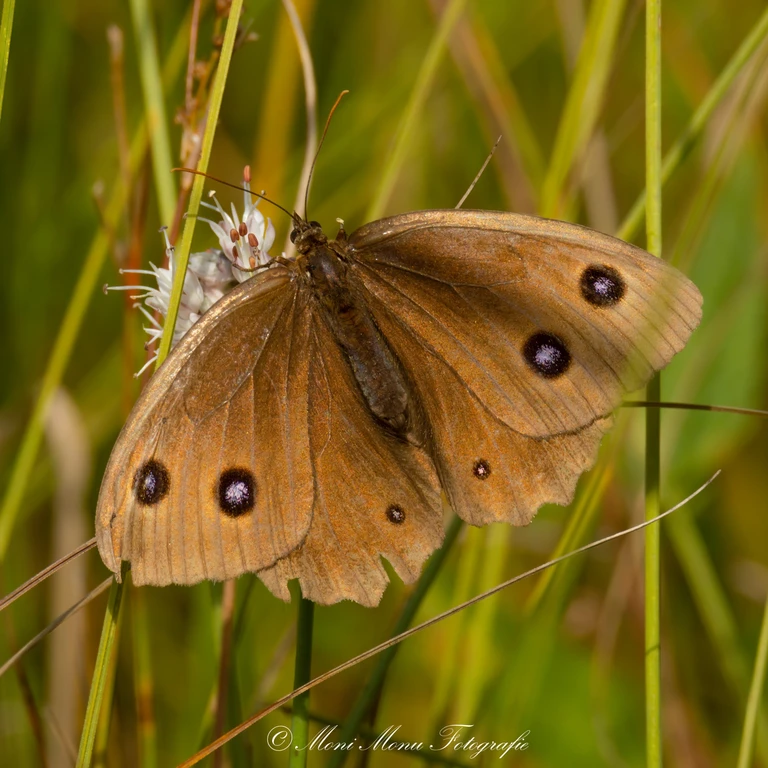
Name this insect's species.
Minois dryas
